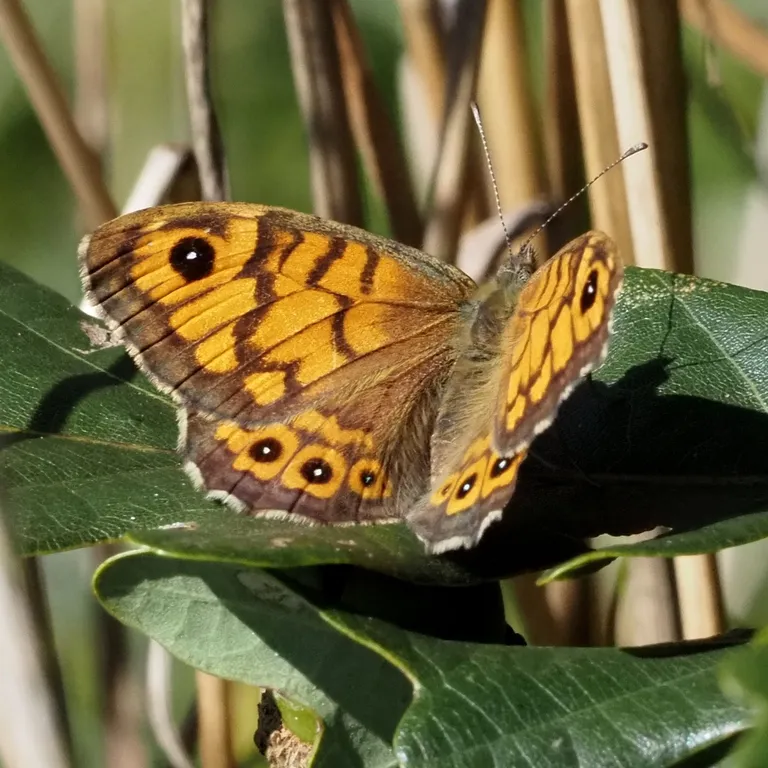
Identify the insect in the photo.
Lasiommata megera (also Pararge megera)
